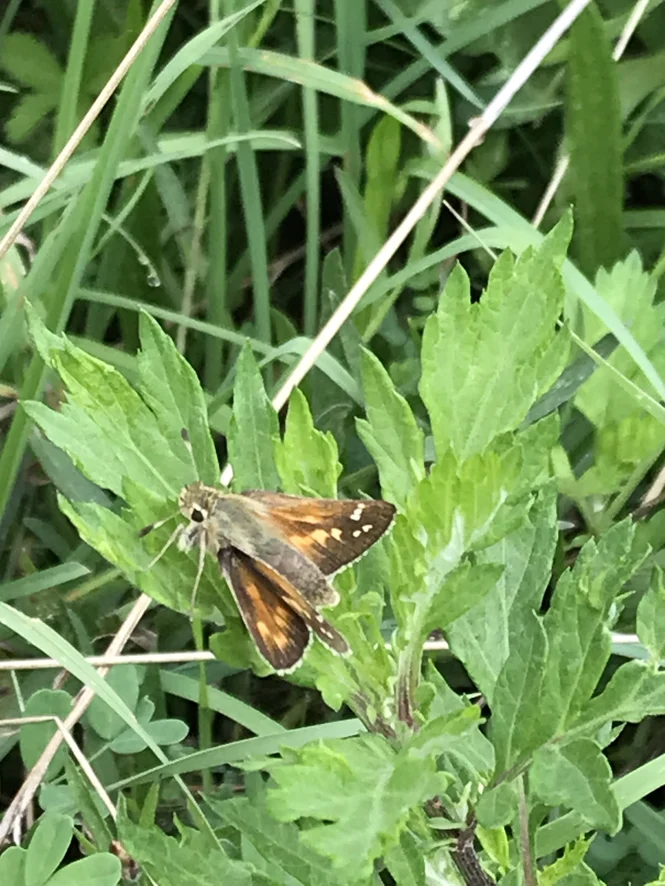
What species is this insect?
Hesperia comma
